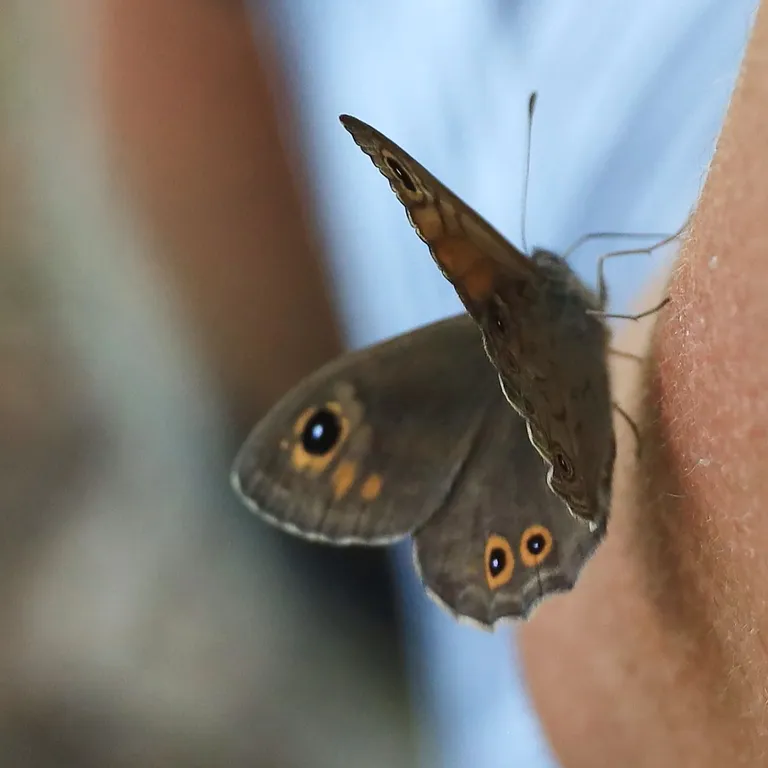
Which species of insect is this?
Lasiommata maera (also Pararge maera)
